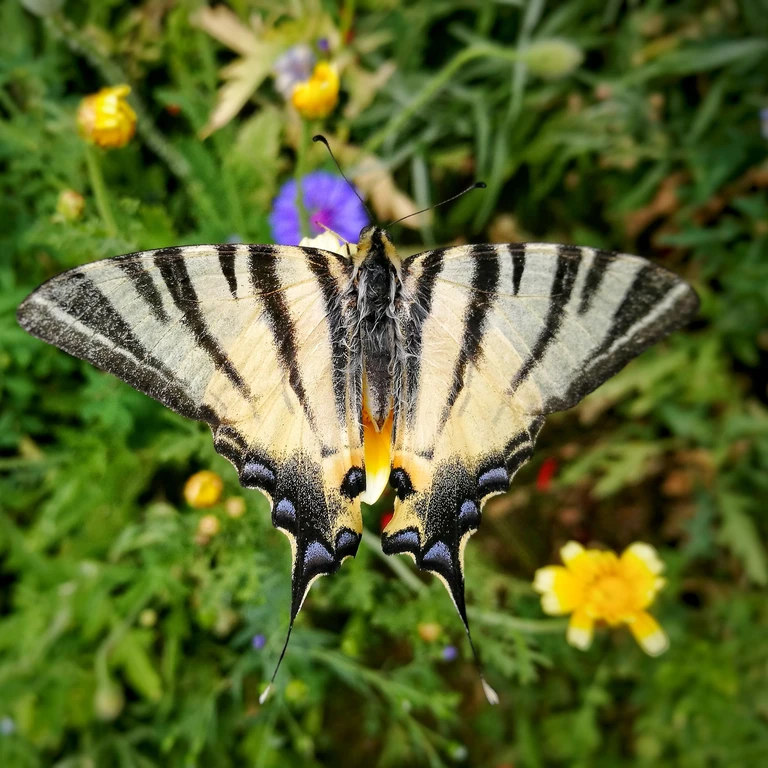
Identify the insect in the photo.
Iphiclides podalirius
